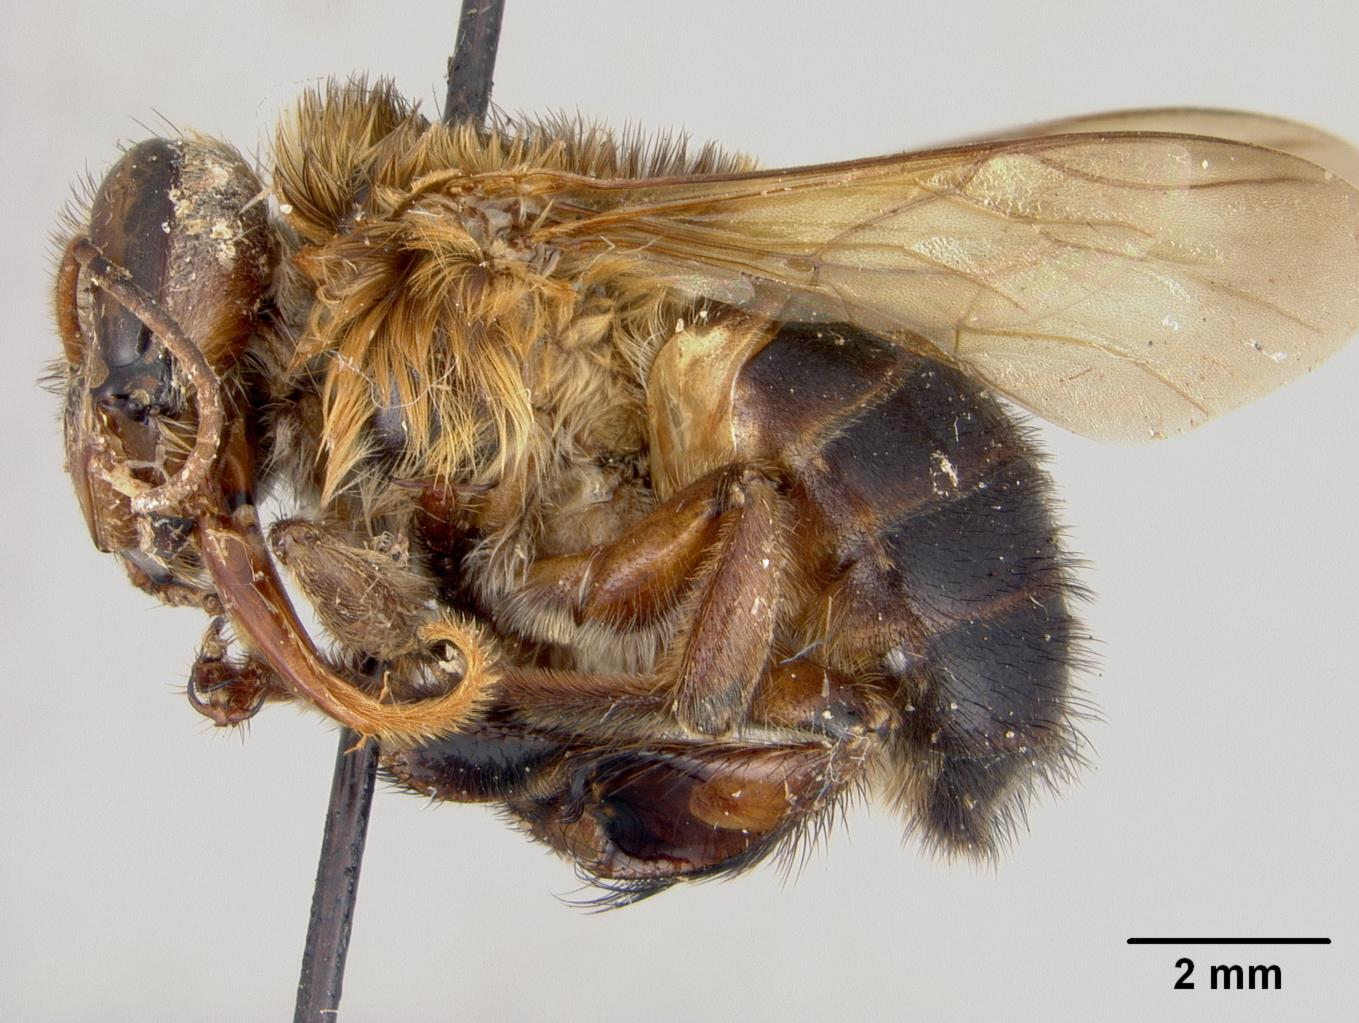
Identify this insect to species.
Melipona scutellaris
